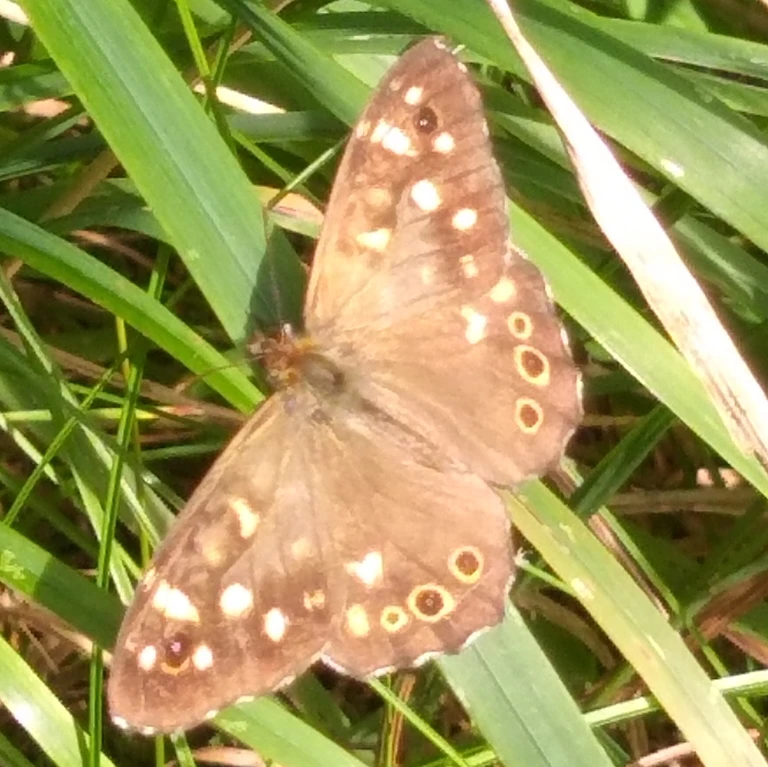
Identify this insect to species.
Pararge aegeria
